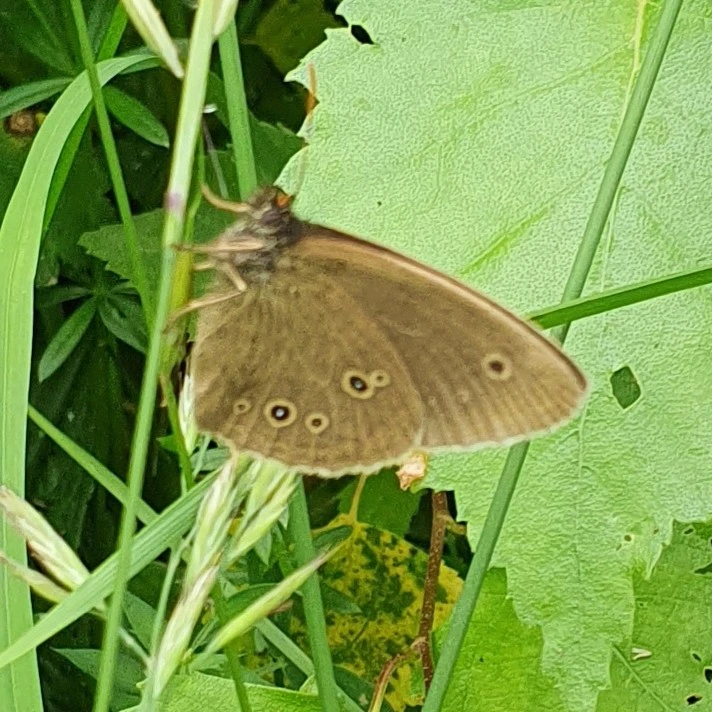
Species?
Aphantopus hyperantus
